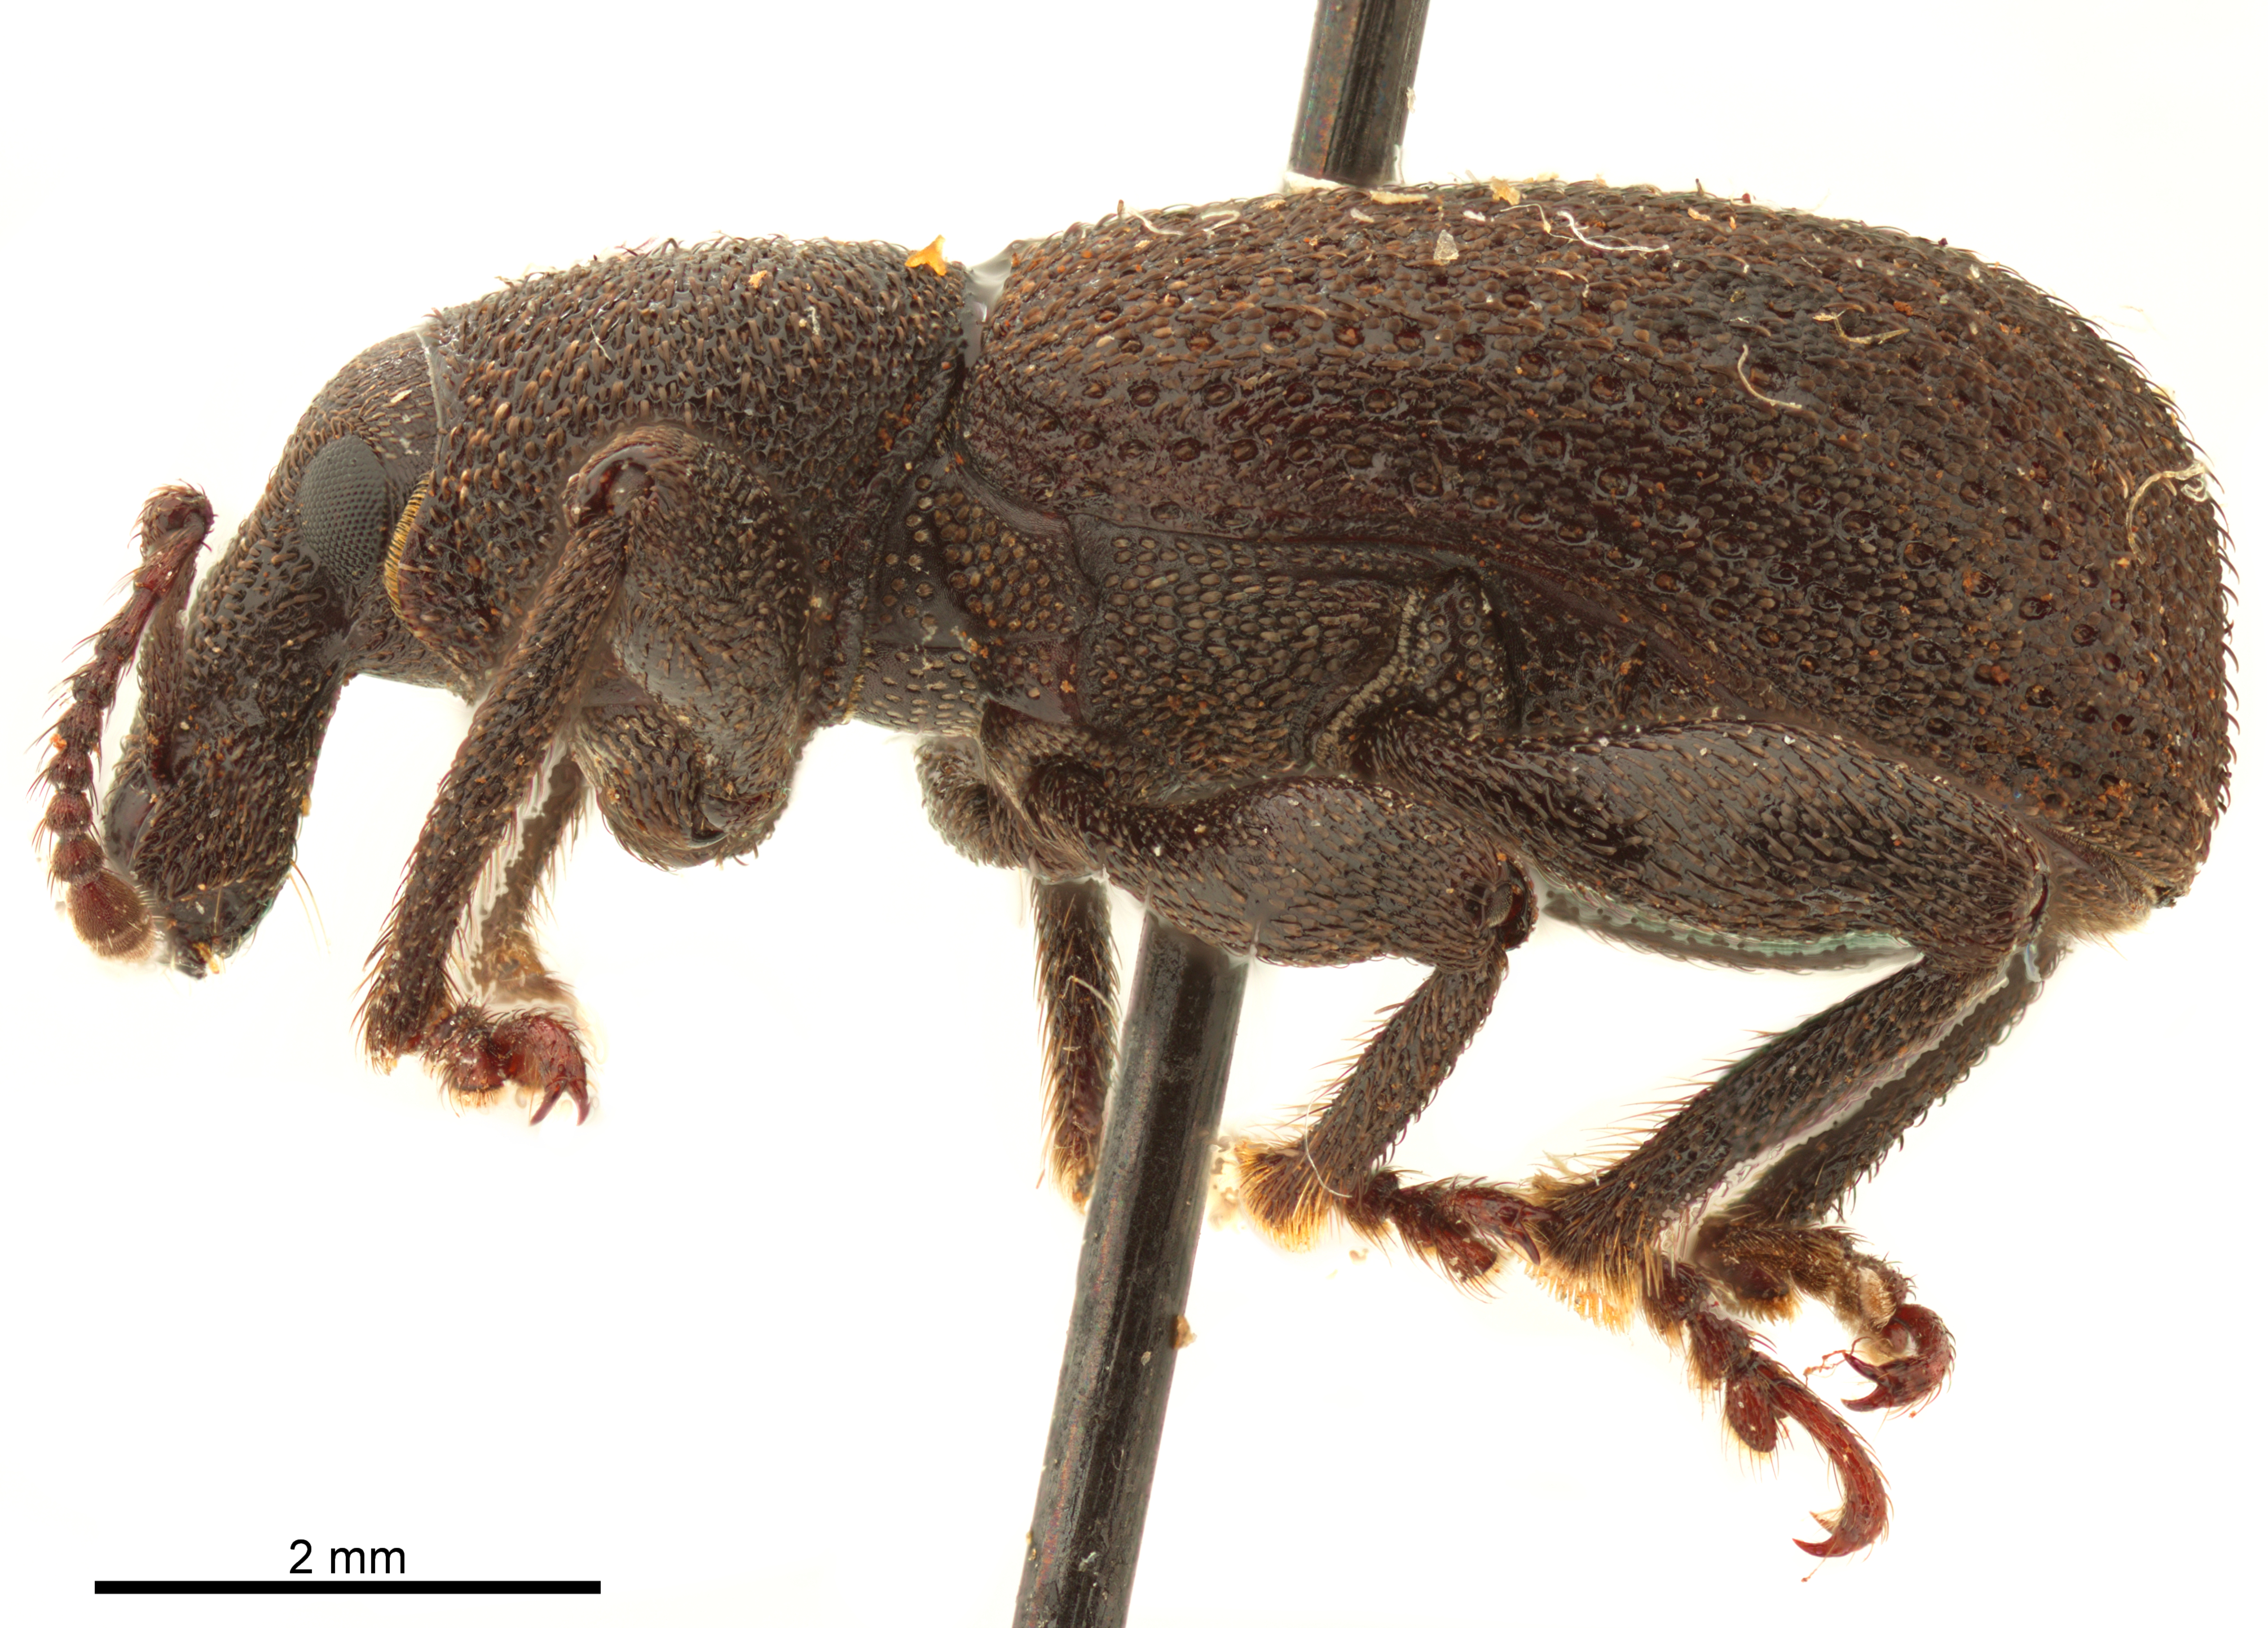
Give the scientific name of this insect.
Panscopus michelbacheri
